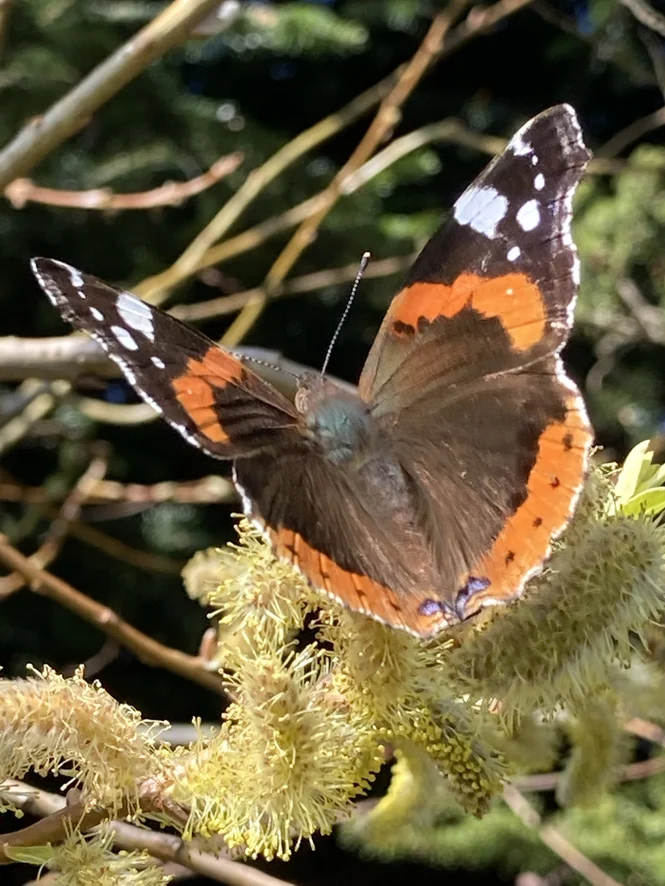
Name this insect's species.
Vanessa atalanta
